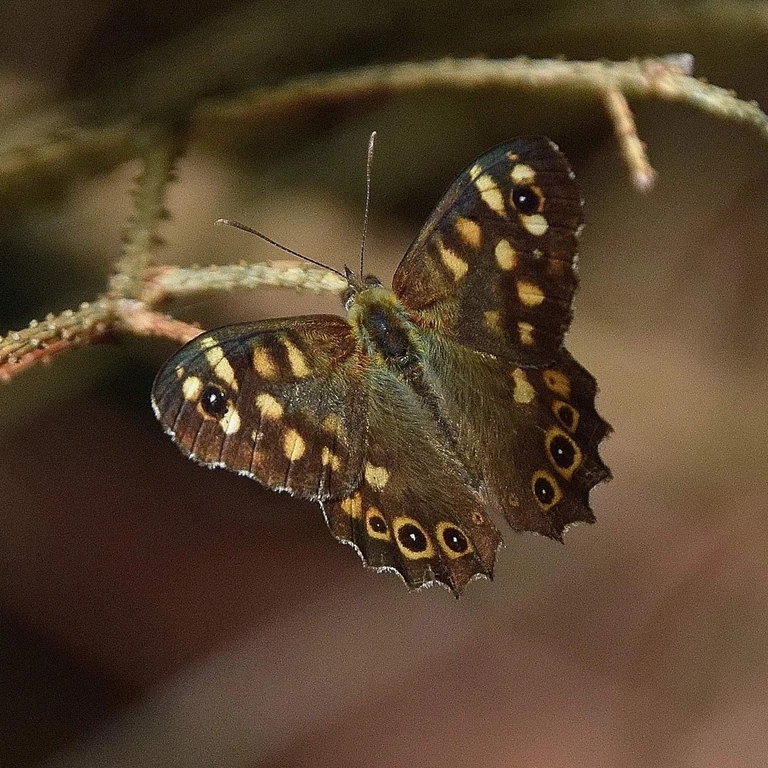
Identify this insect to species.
Pararge aegeria
